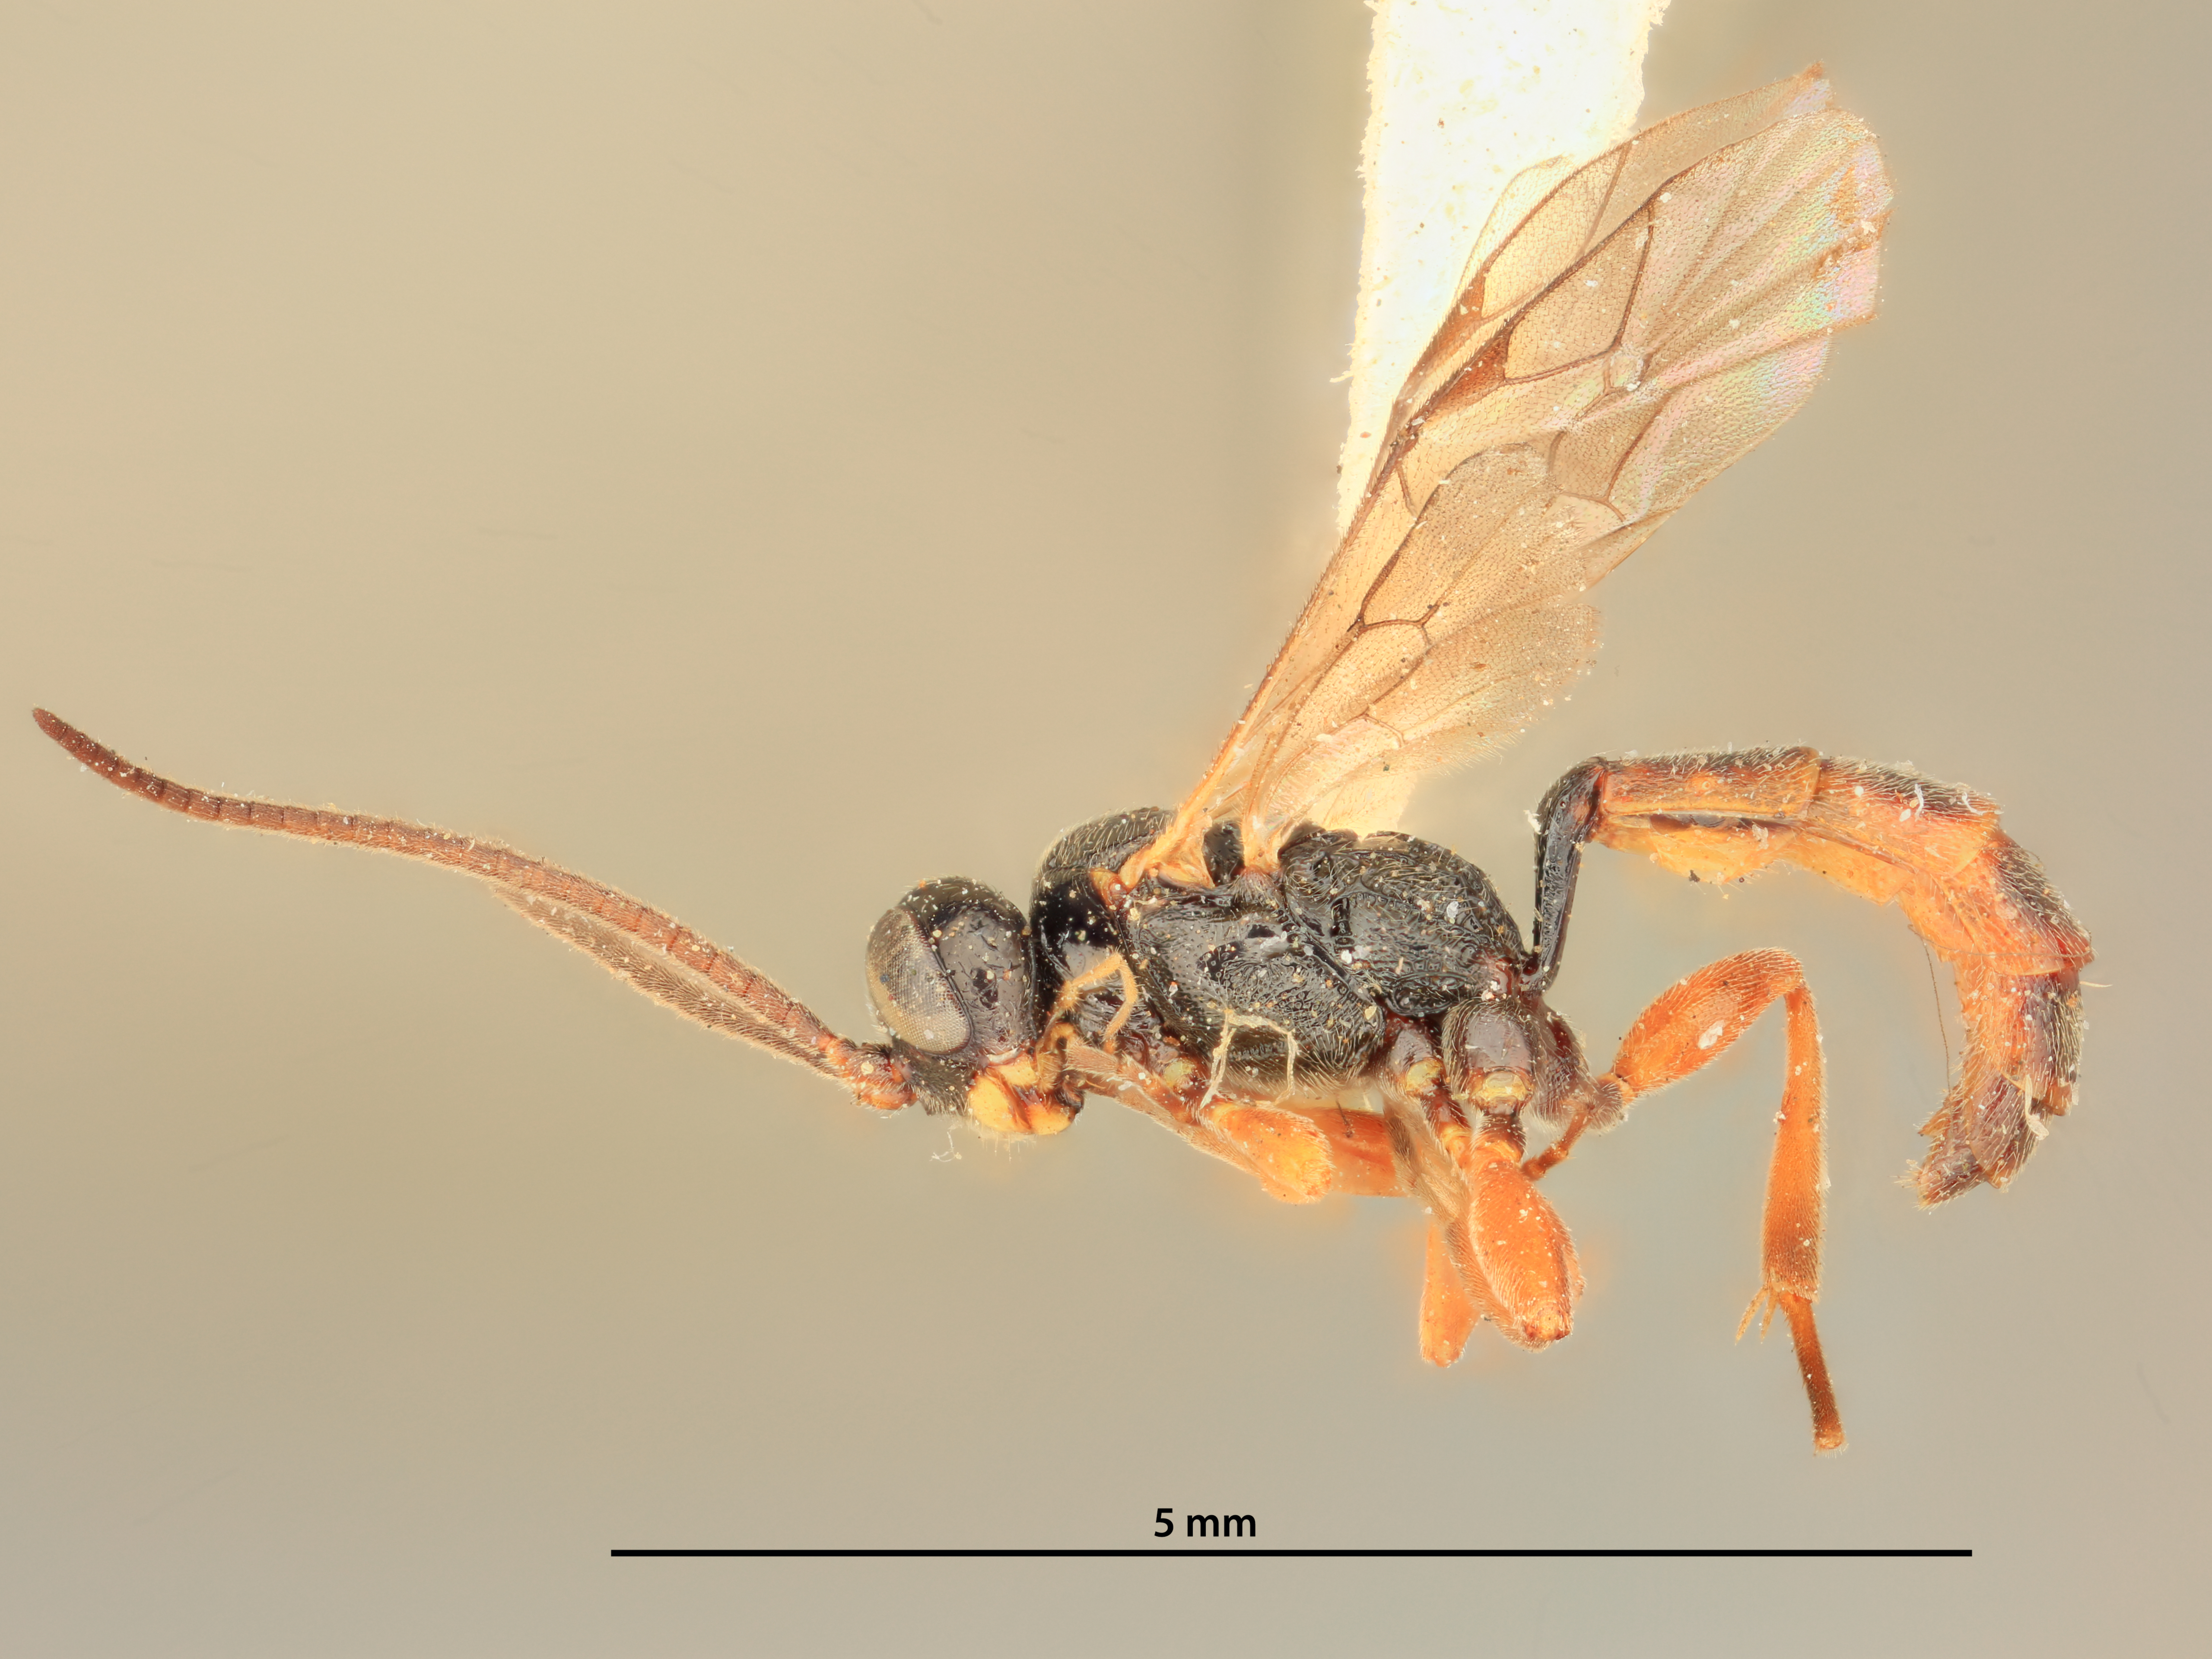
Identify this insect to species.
Phygadeuon taeniatus
